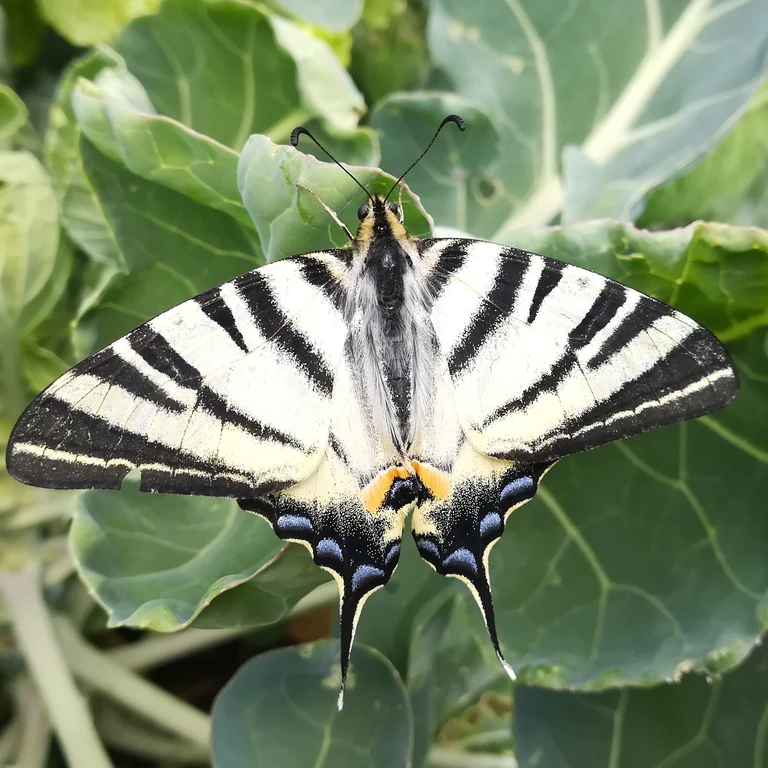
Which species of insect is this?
Iphiclides podalirius
